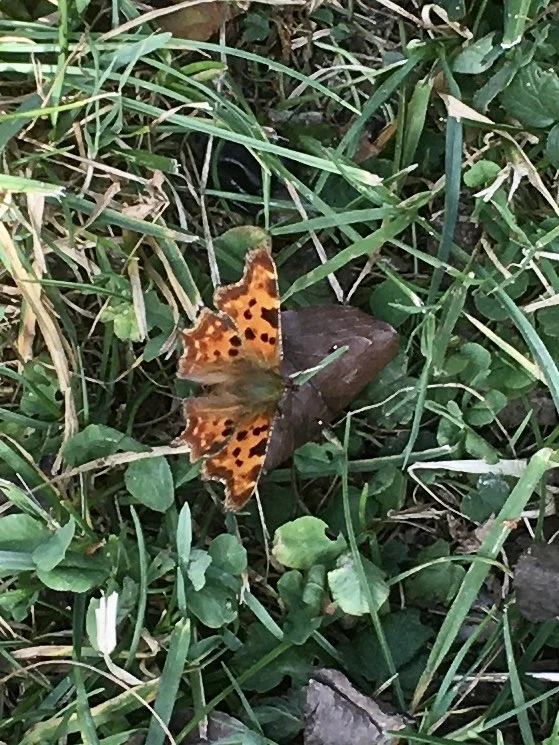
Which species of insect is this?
Polygonia c-album
